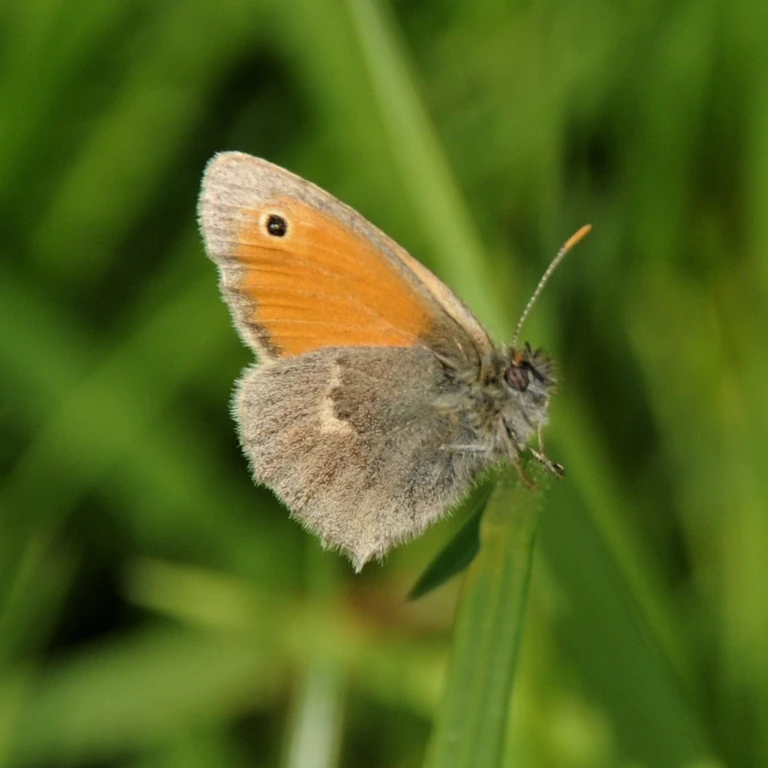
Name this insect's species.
Coenonympha pamphilus
